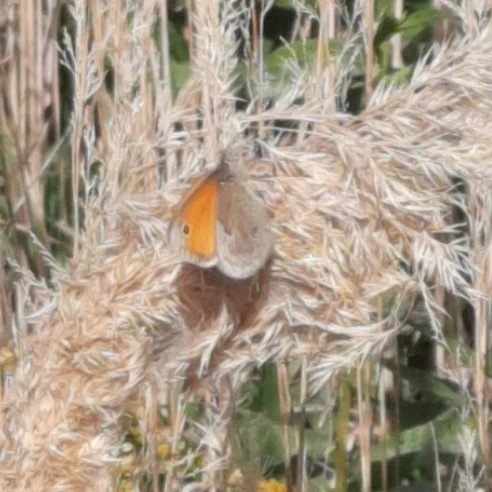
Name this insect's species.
Coenonympha pamphilus
